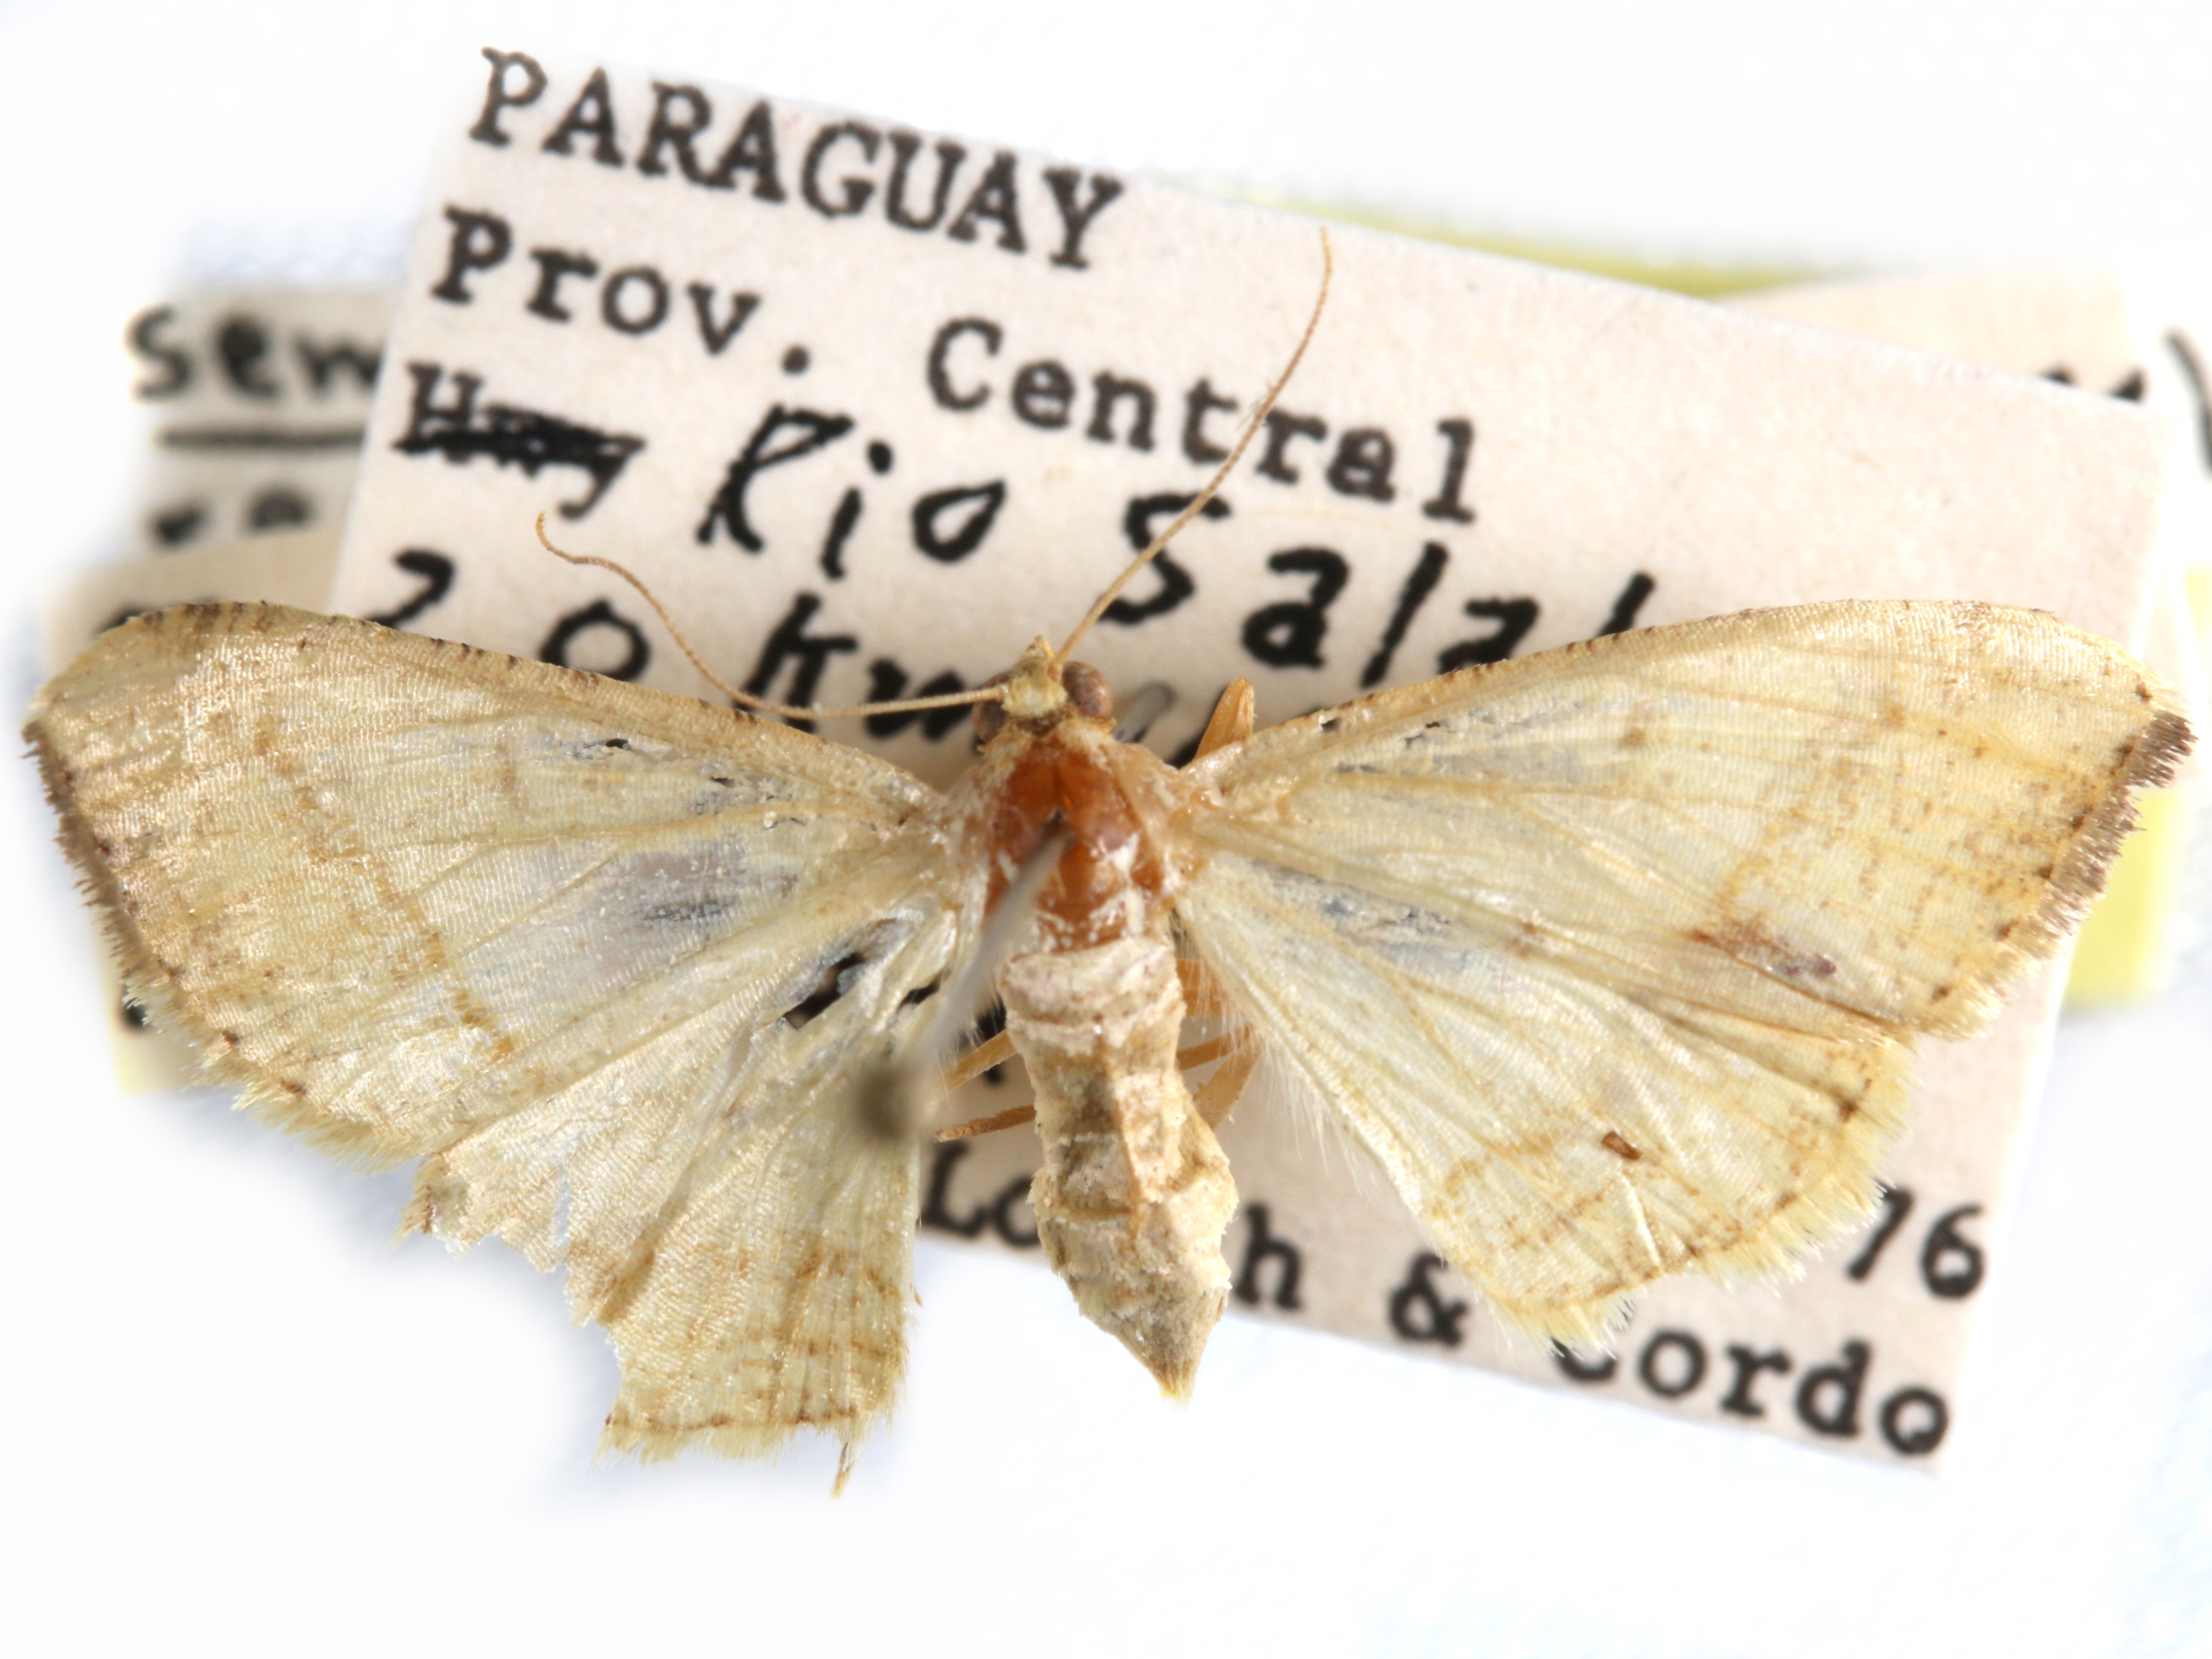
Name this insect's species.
Macaria rectilinetata
